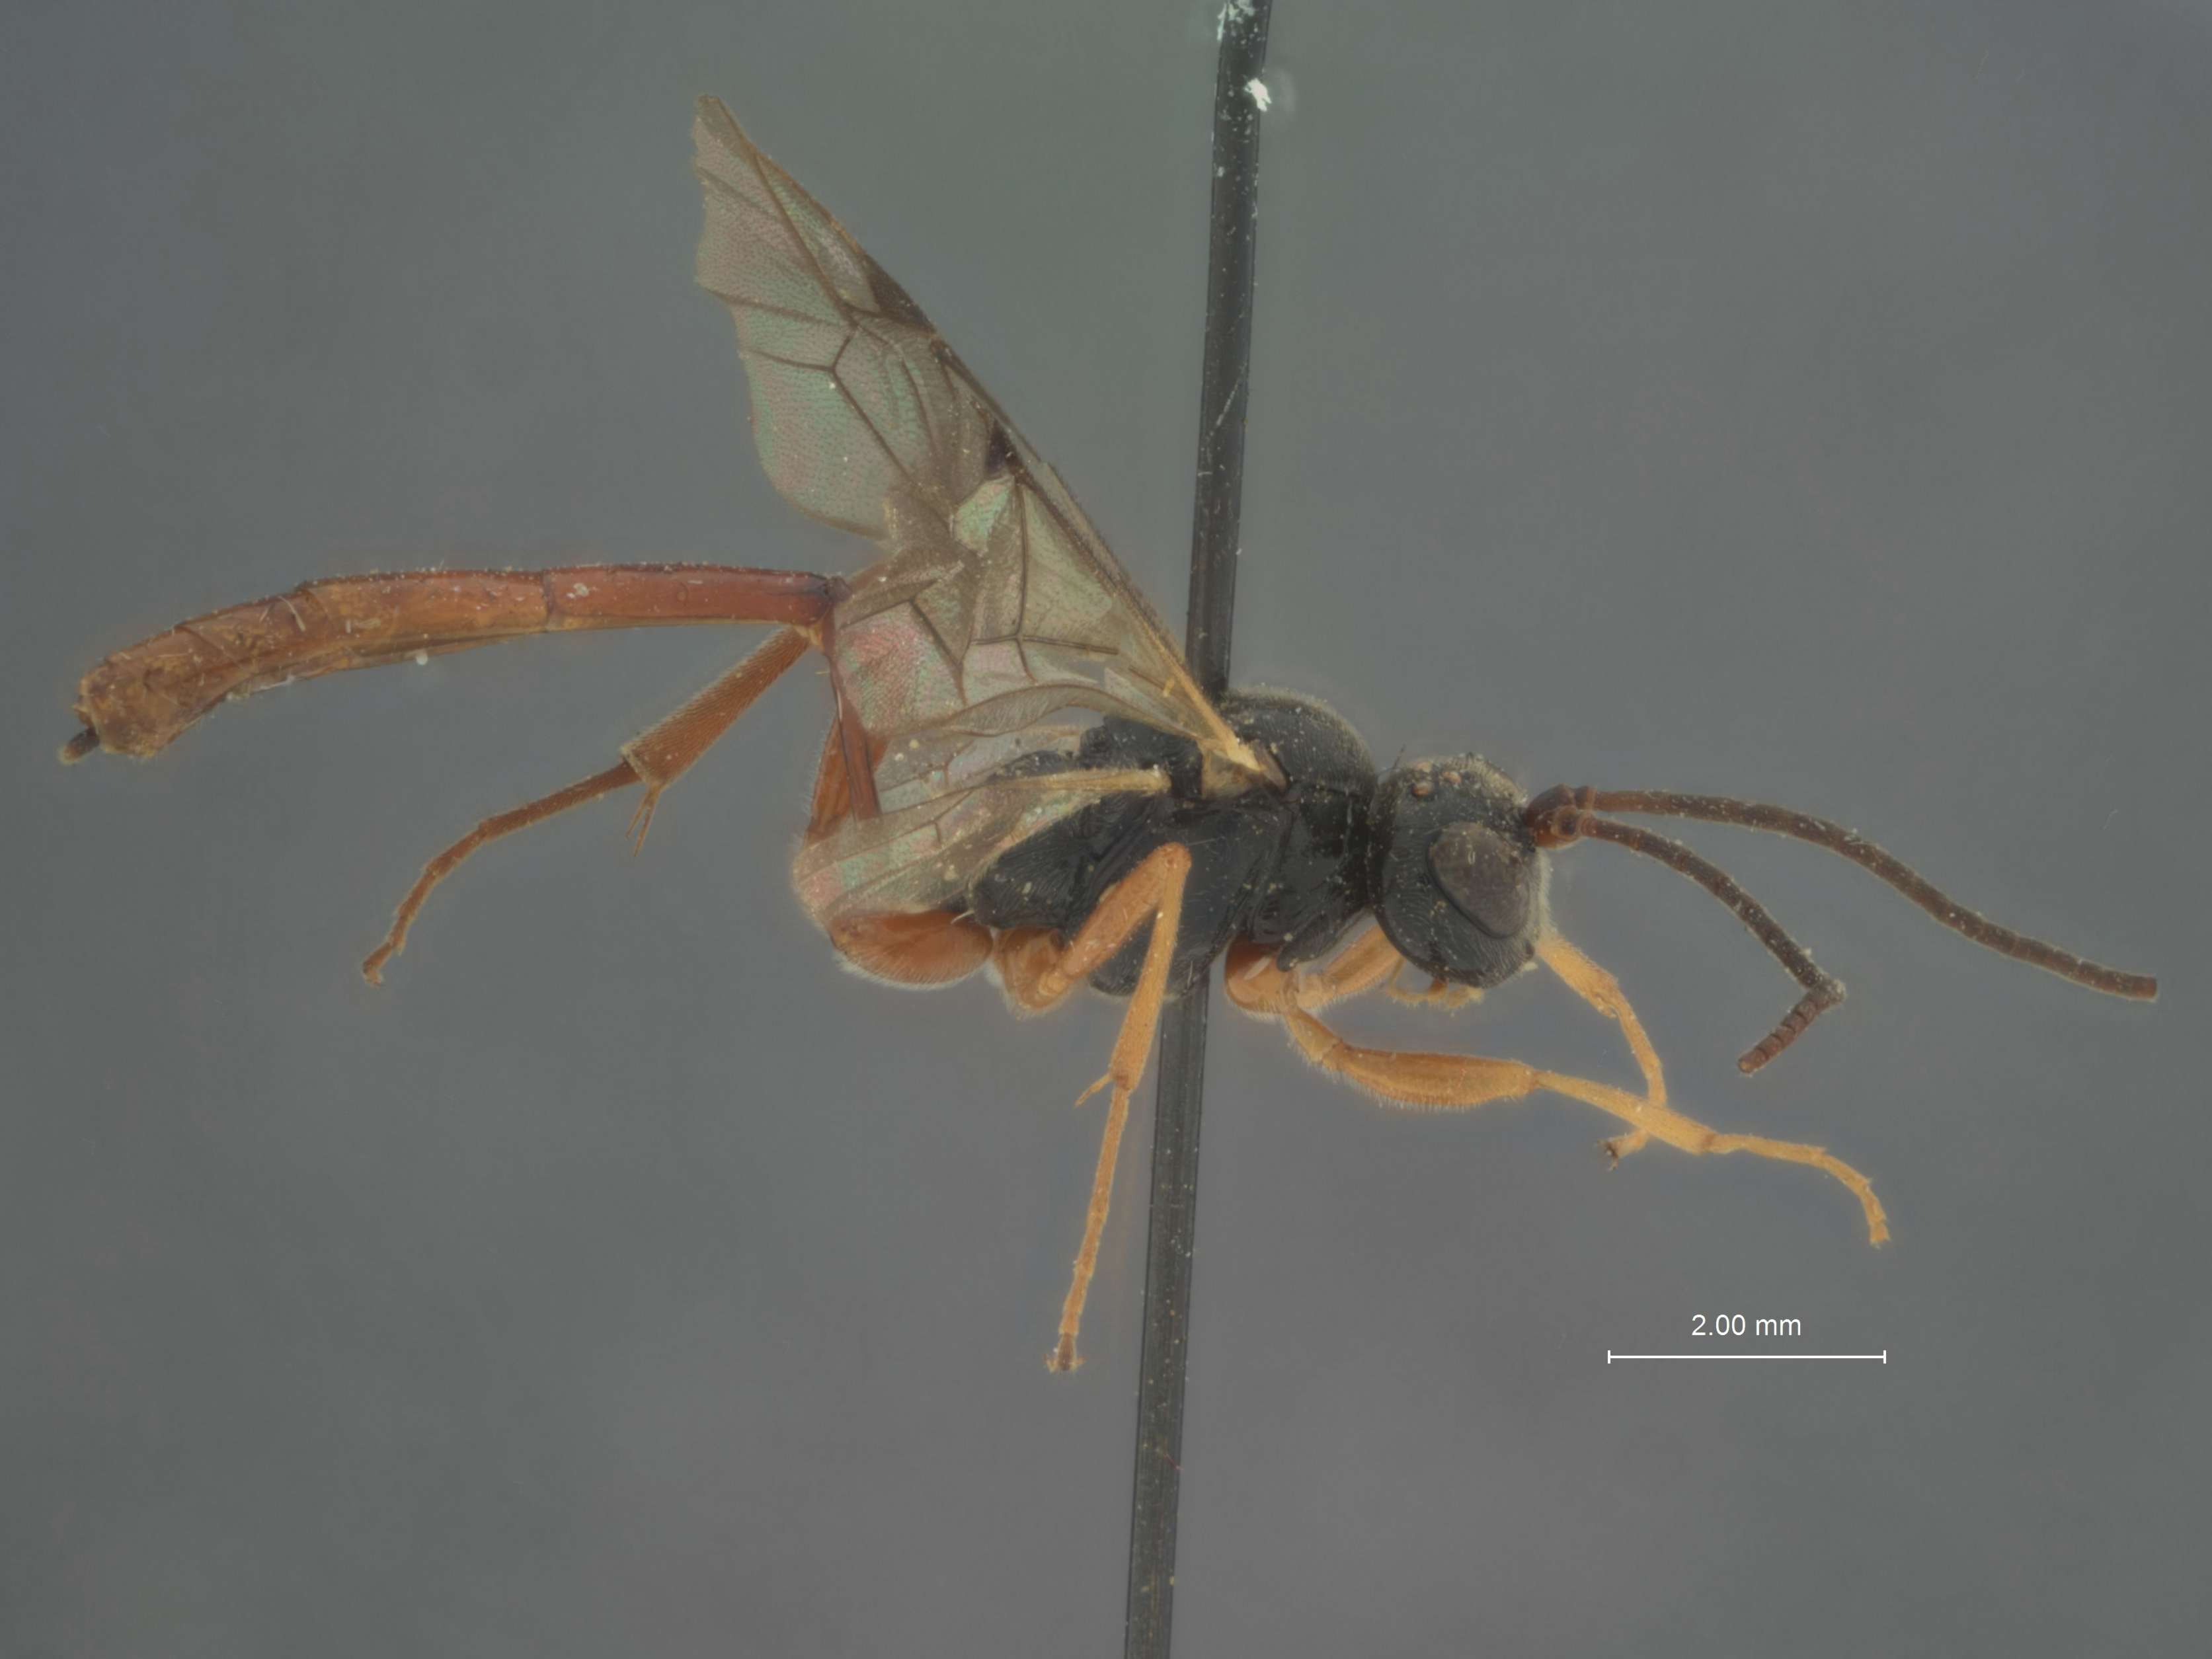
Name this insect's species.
Exolytus ithacae
